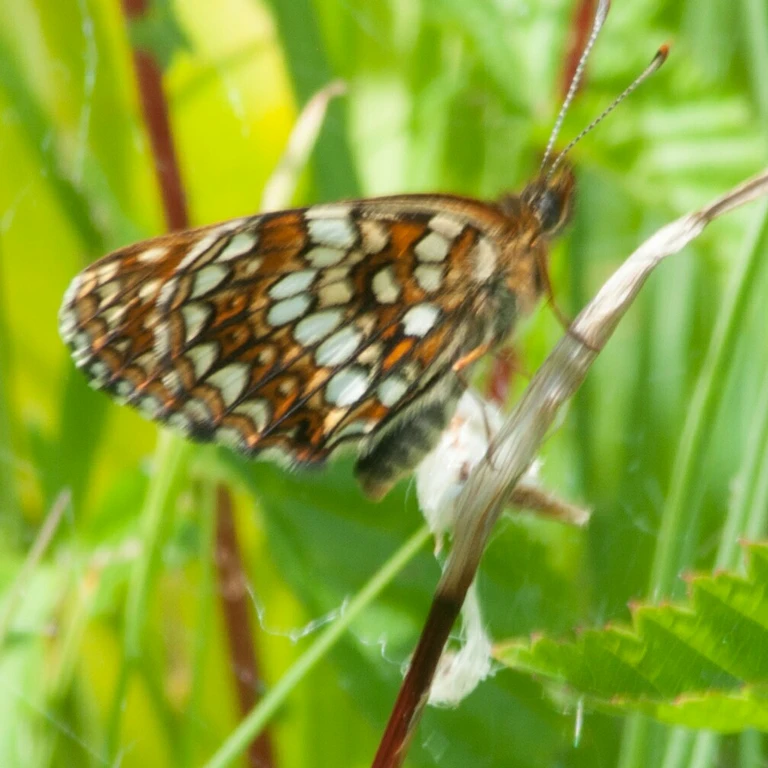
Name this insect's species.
Melitaea diamina
